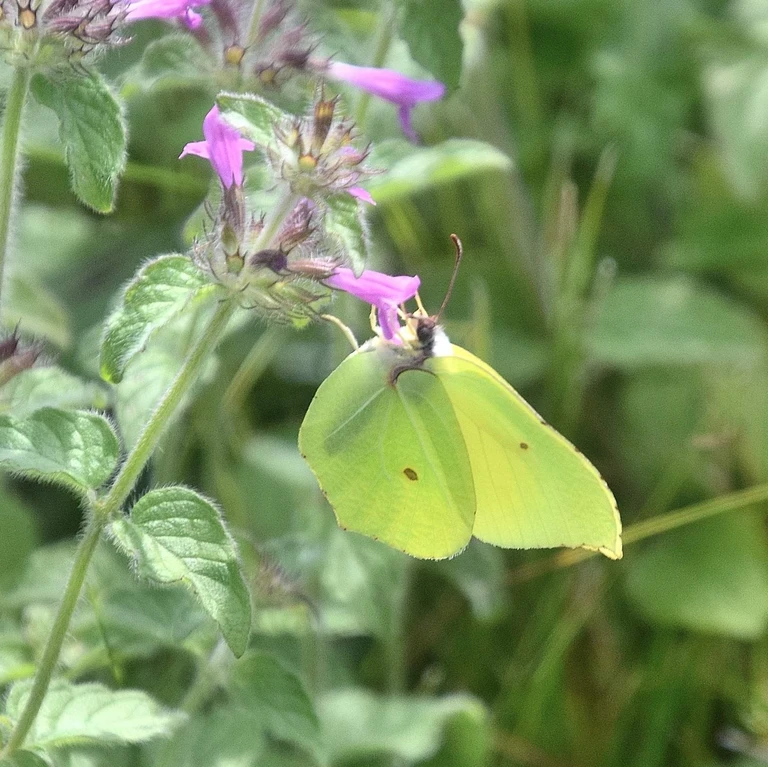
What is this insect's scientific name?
Gonepteryx rhamni
